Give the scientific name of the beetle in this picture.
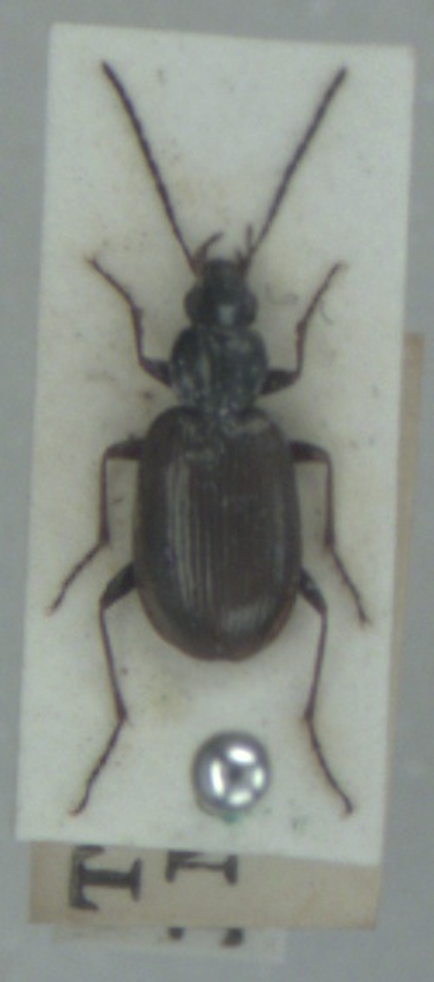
Agonum micans
